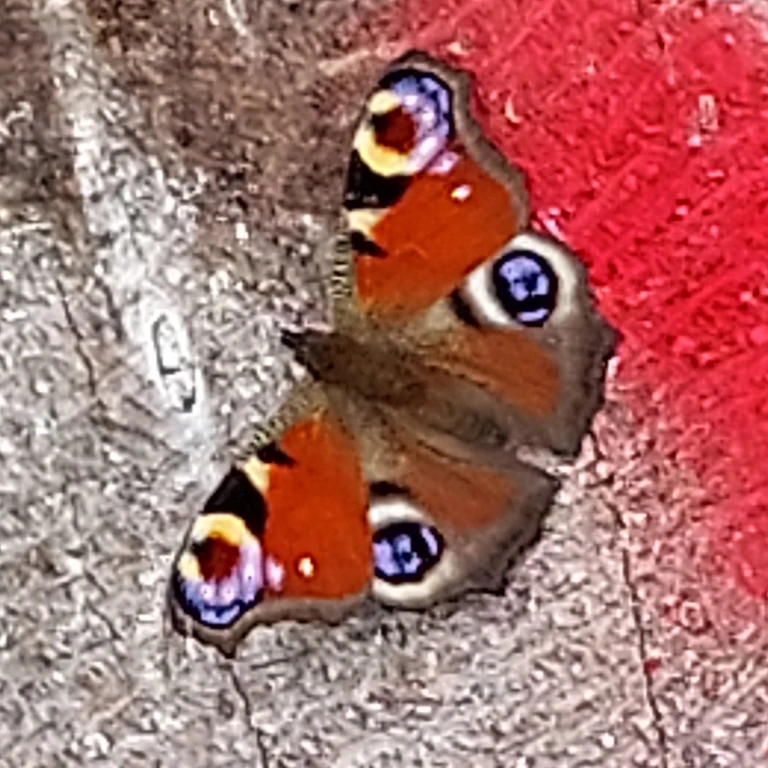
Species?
Aglais io
